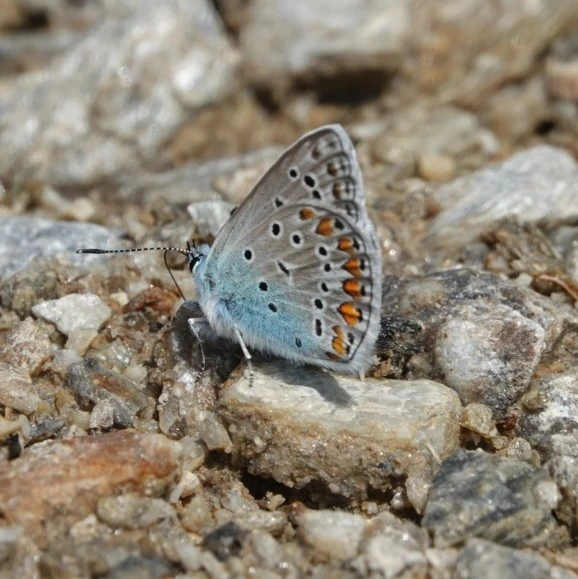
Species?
Polyommatus icarus
